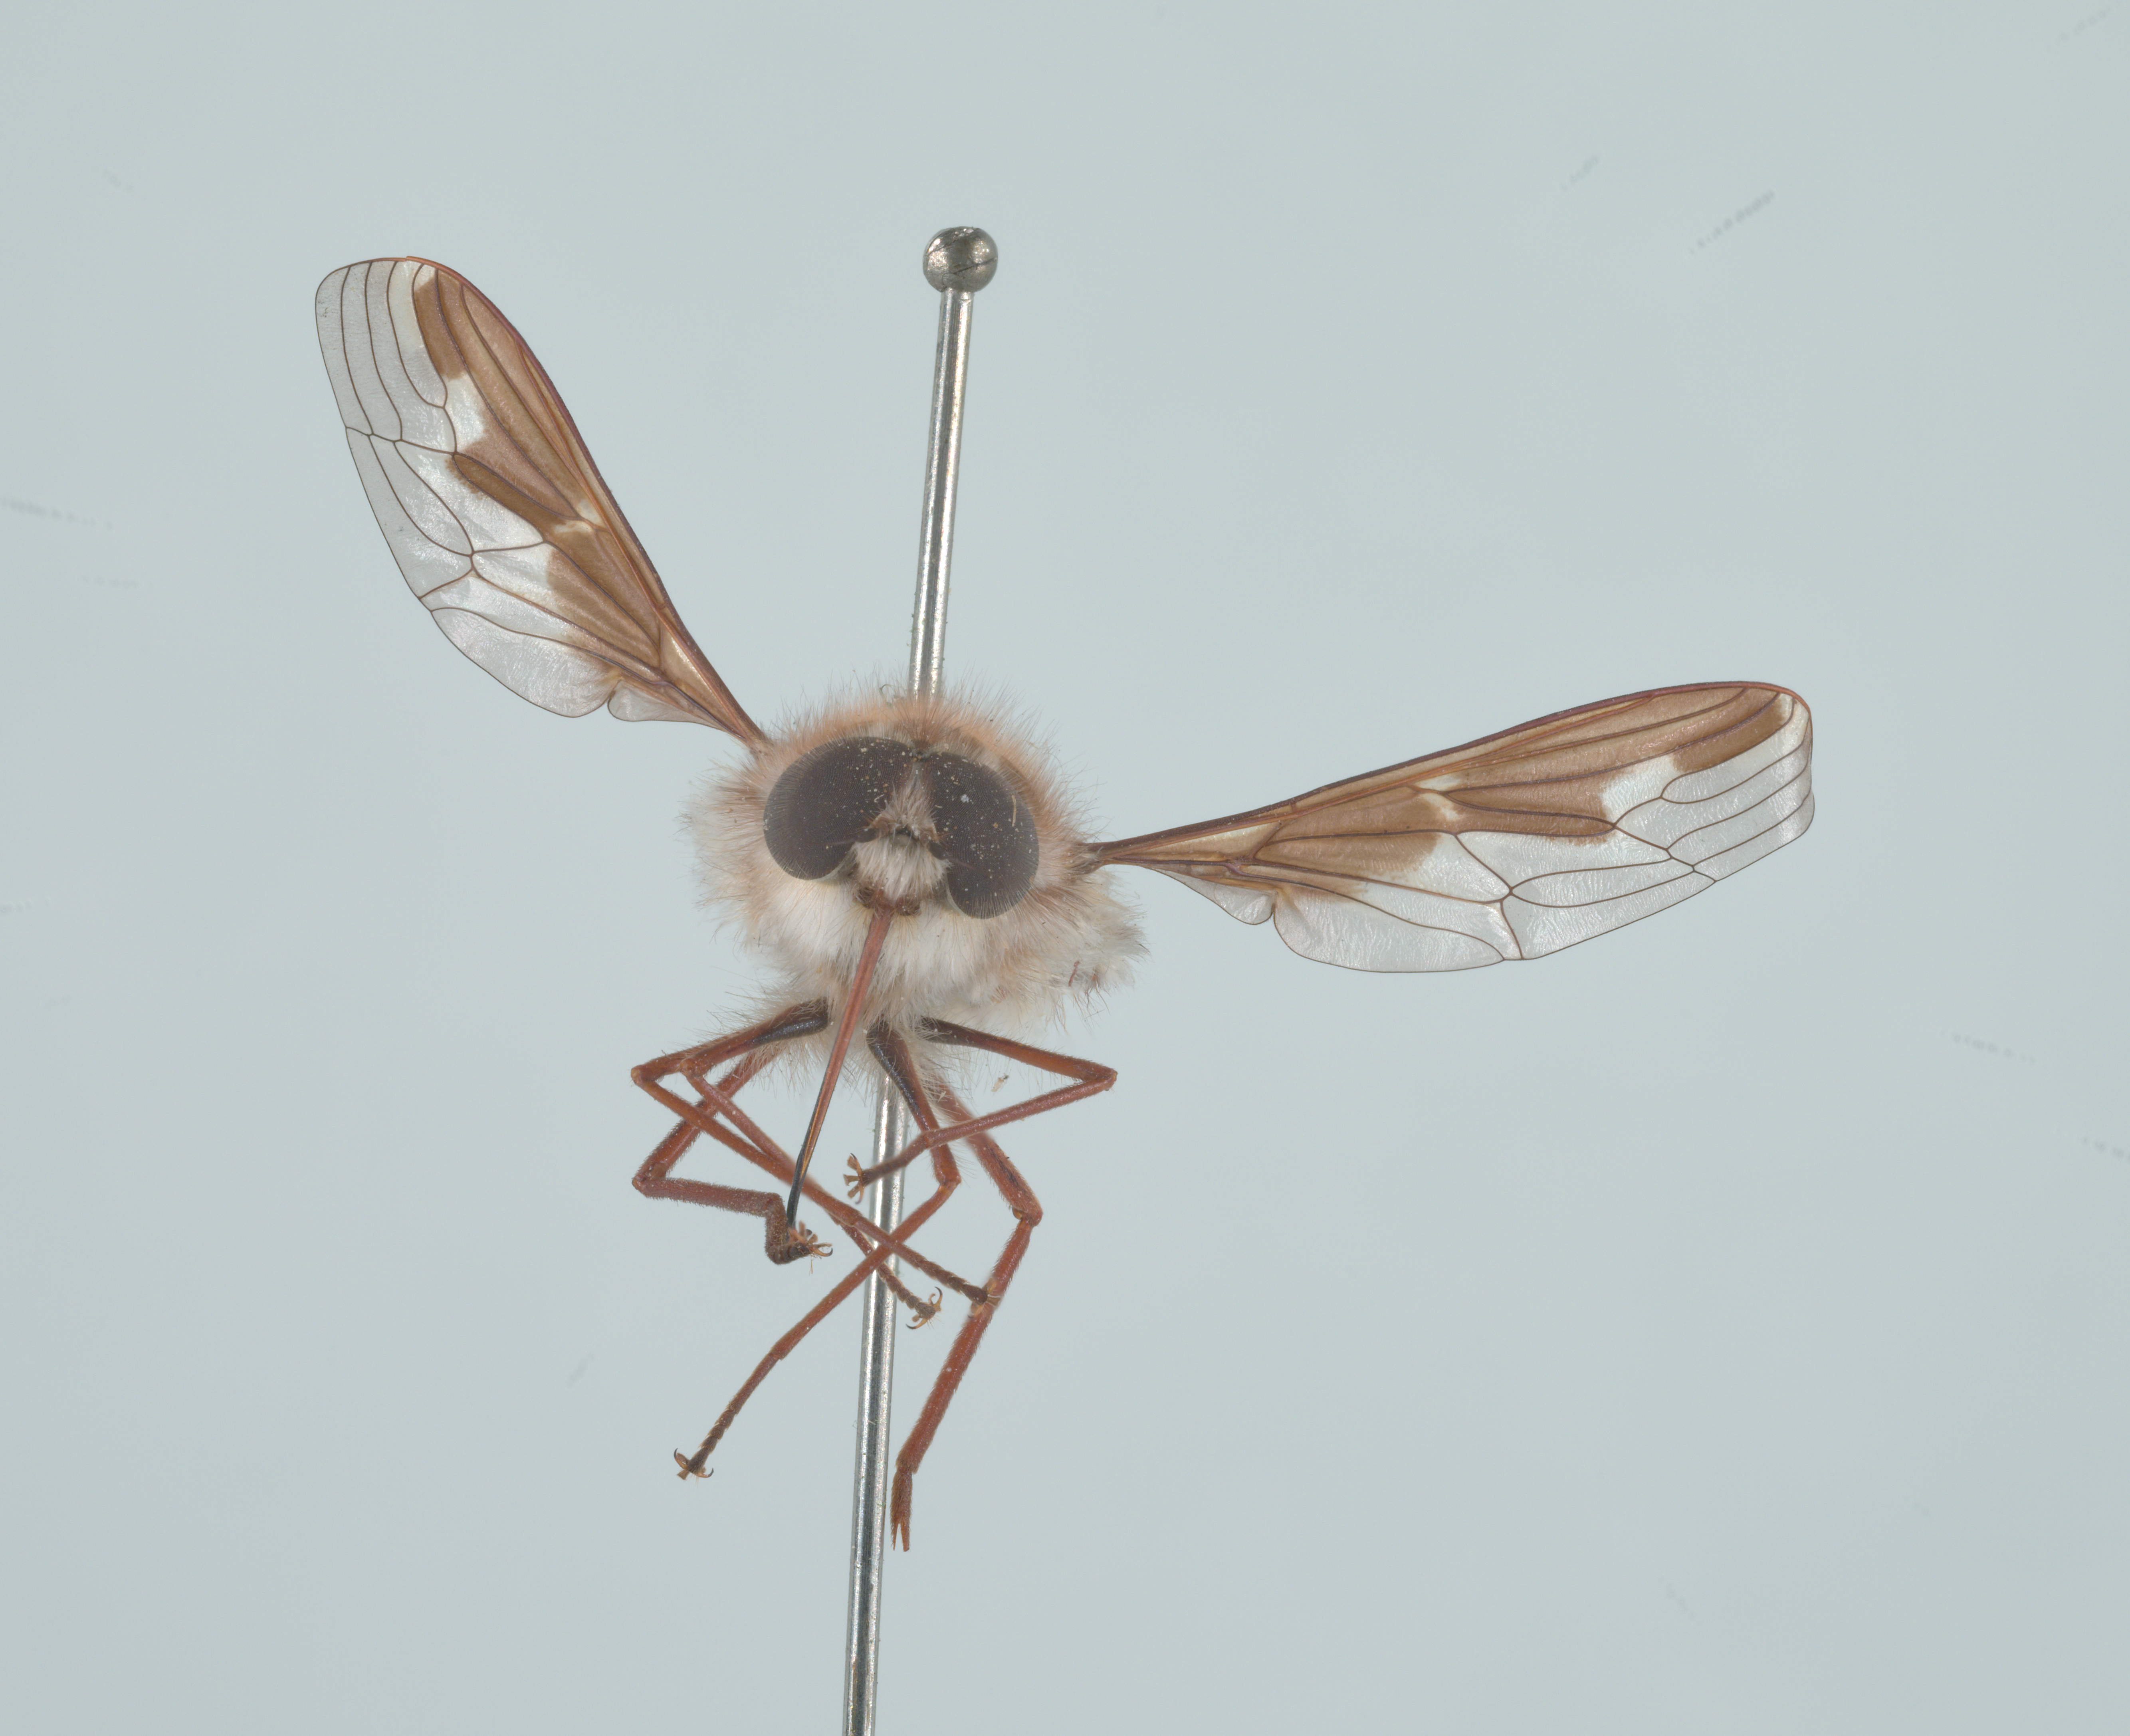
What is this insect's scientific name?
Trichophthalma niveibarbis
